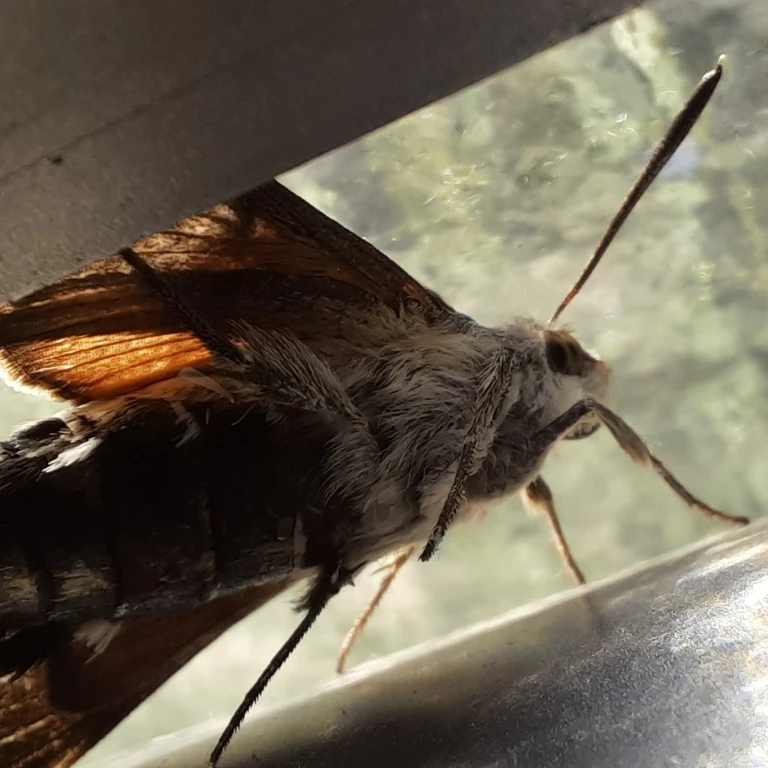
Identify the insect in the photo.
Macroglossum stellatarum
